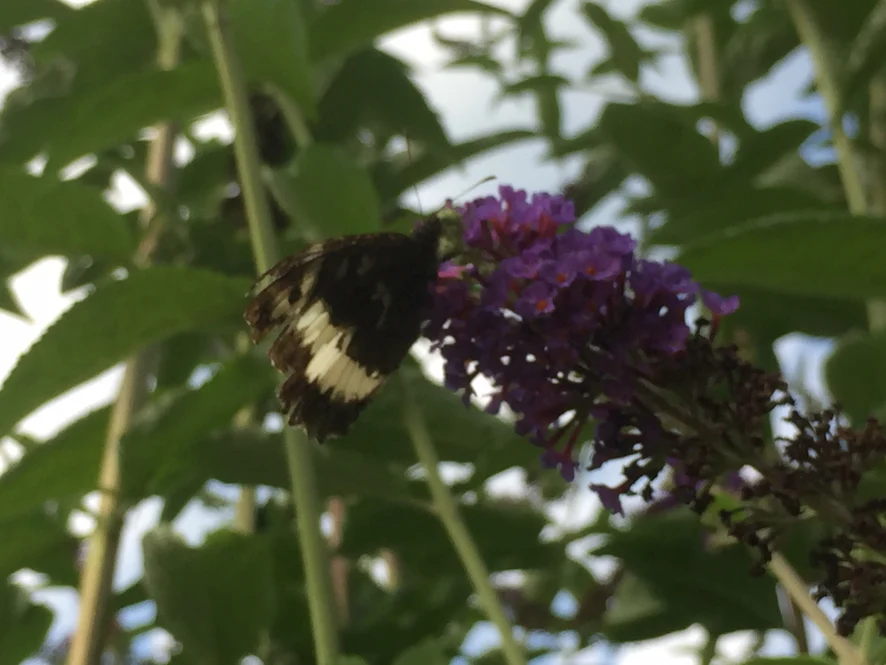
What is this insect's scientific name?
Brintesia circe
